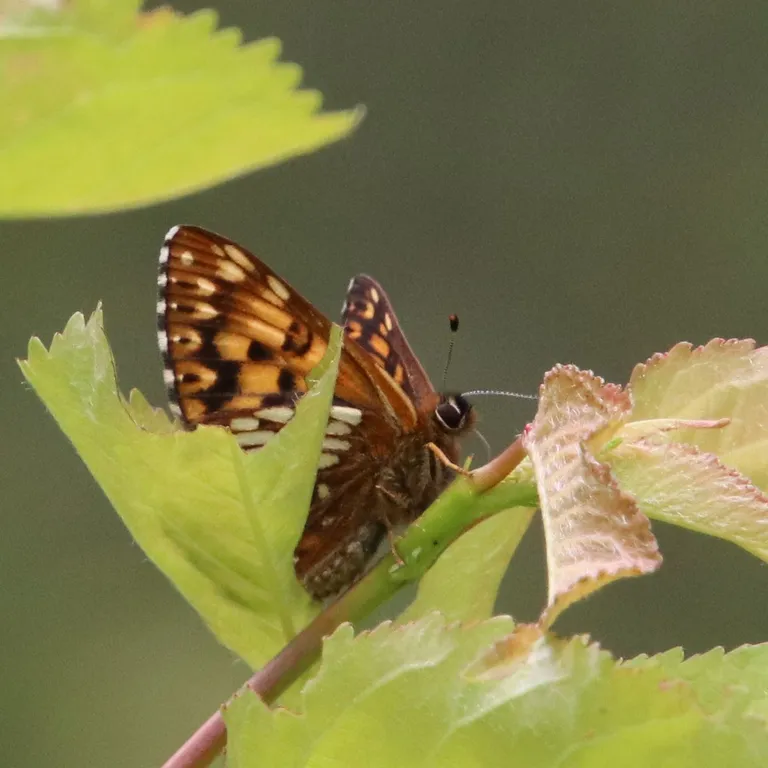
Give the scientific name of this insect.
Hamearis lucina
